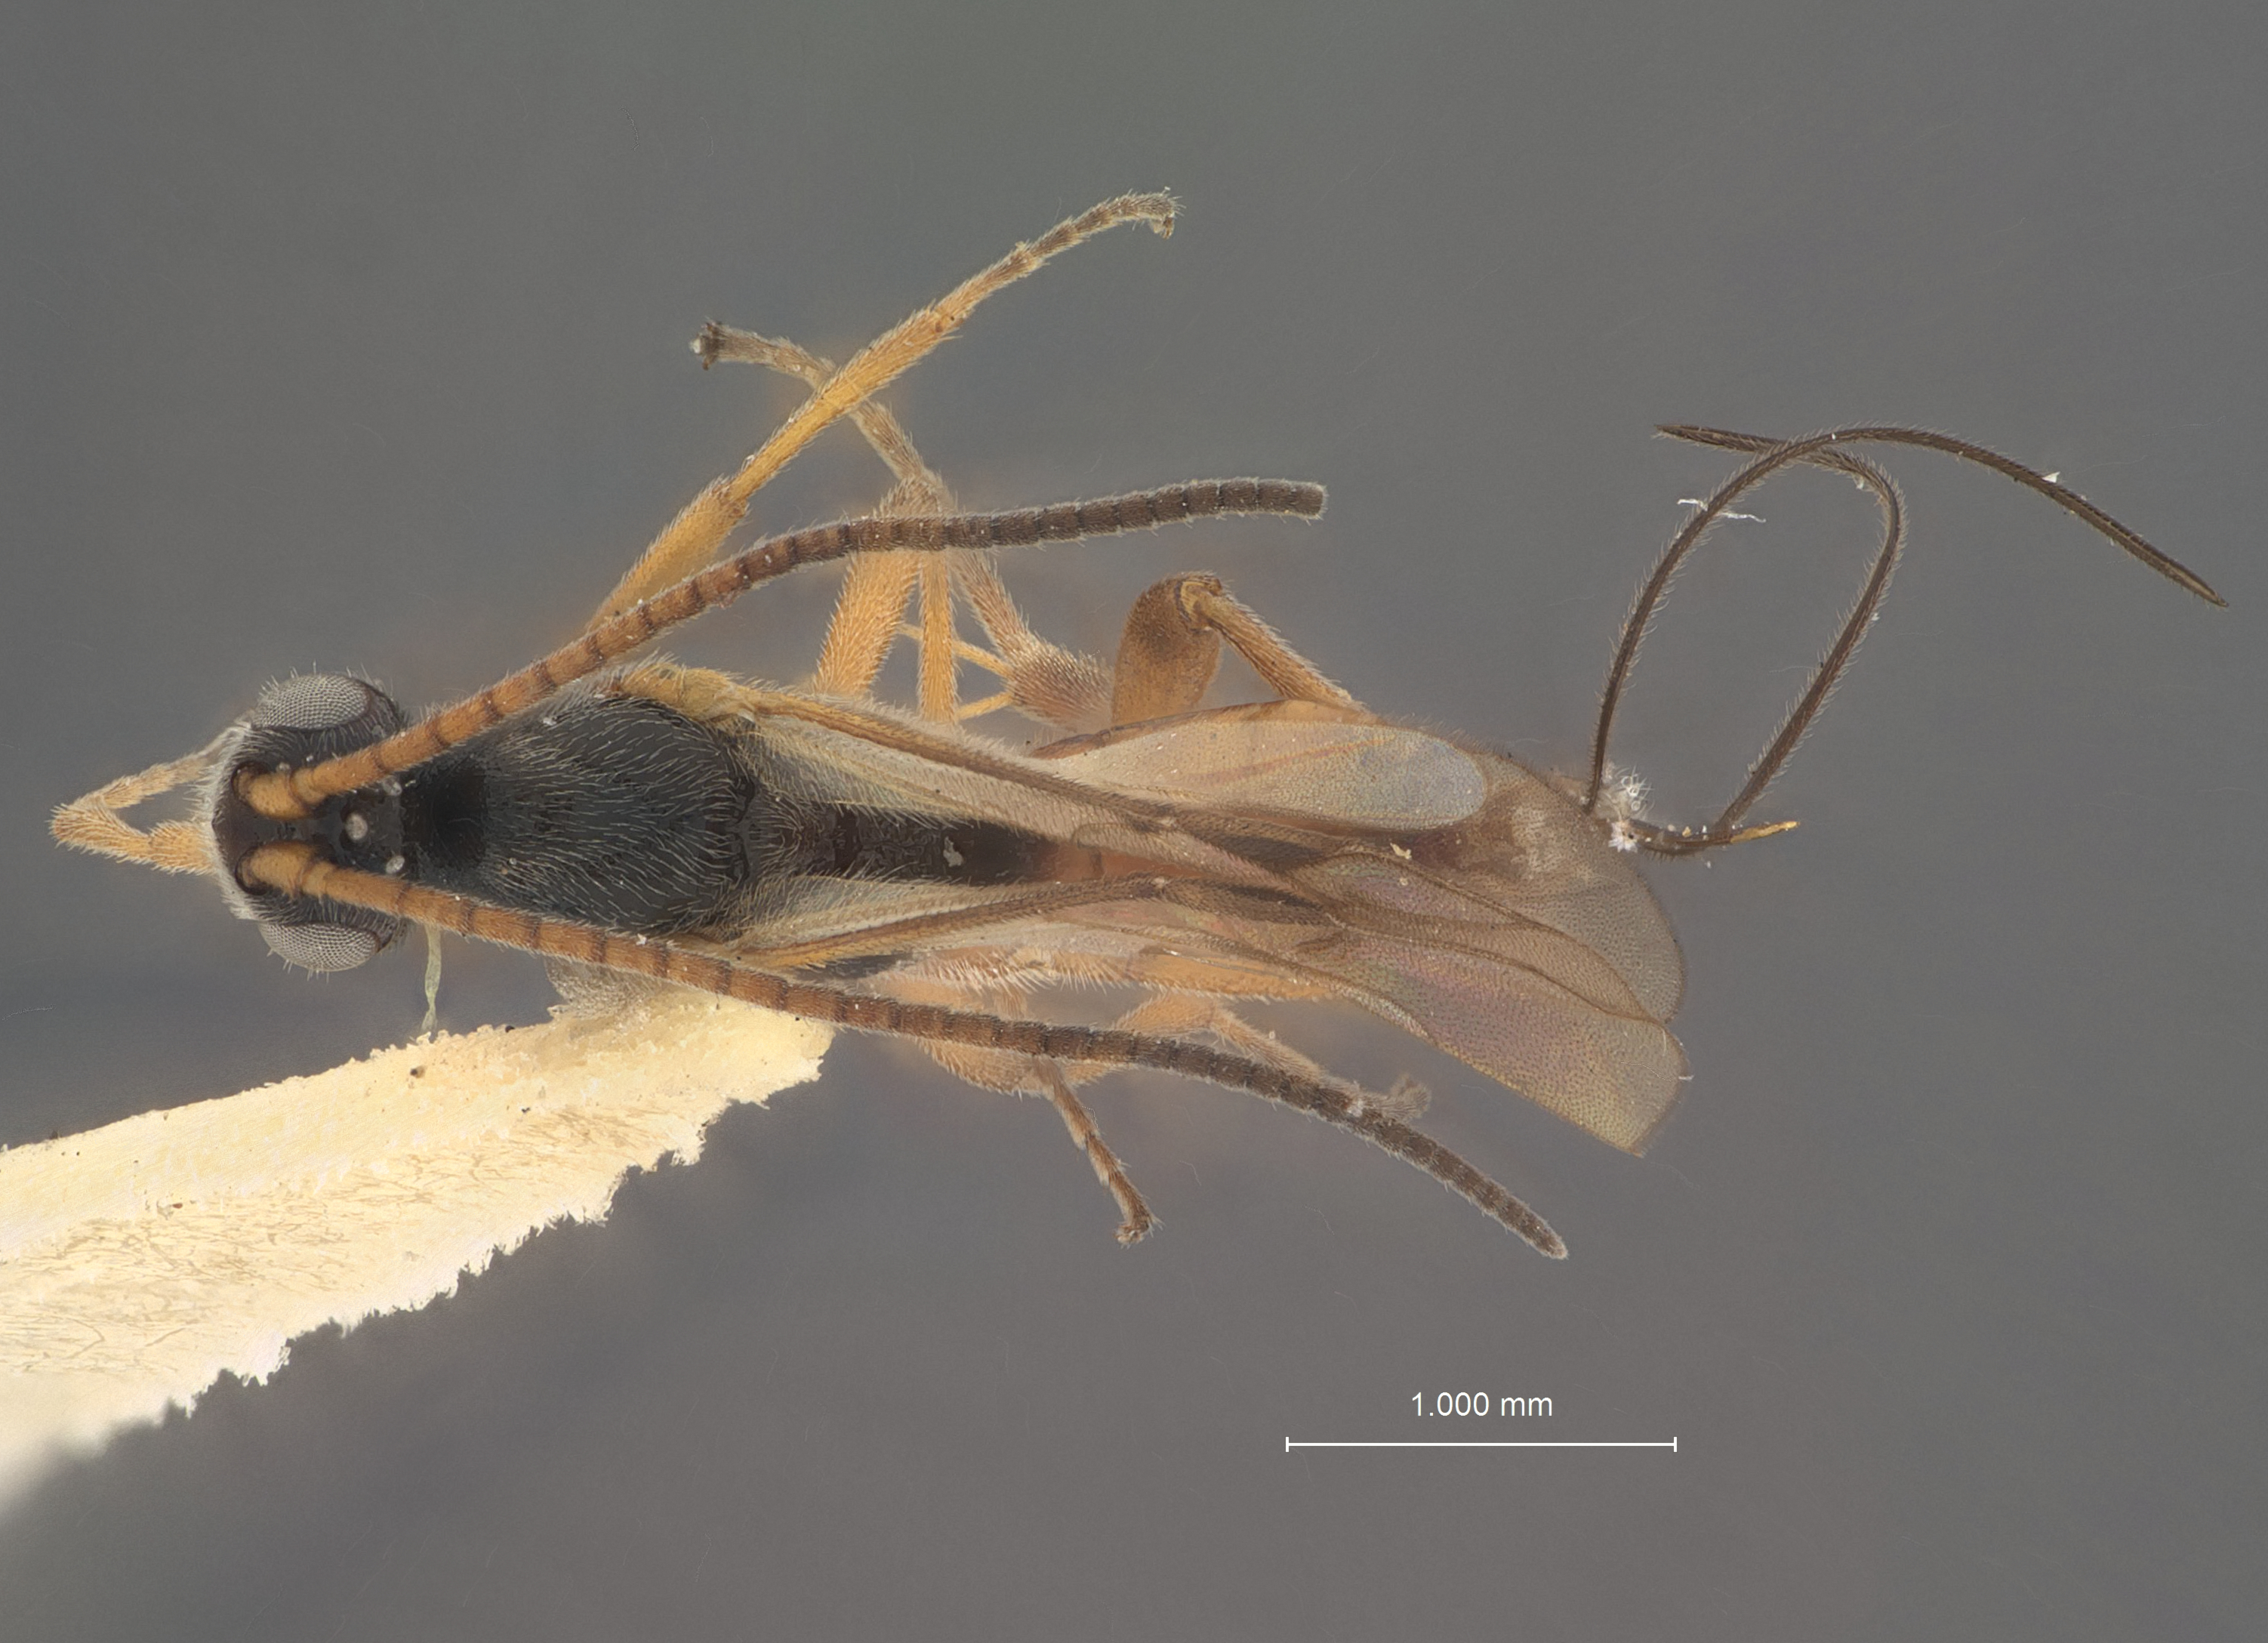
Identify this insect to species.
Orgilus elasmopalpi
